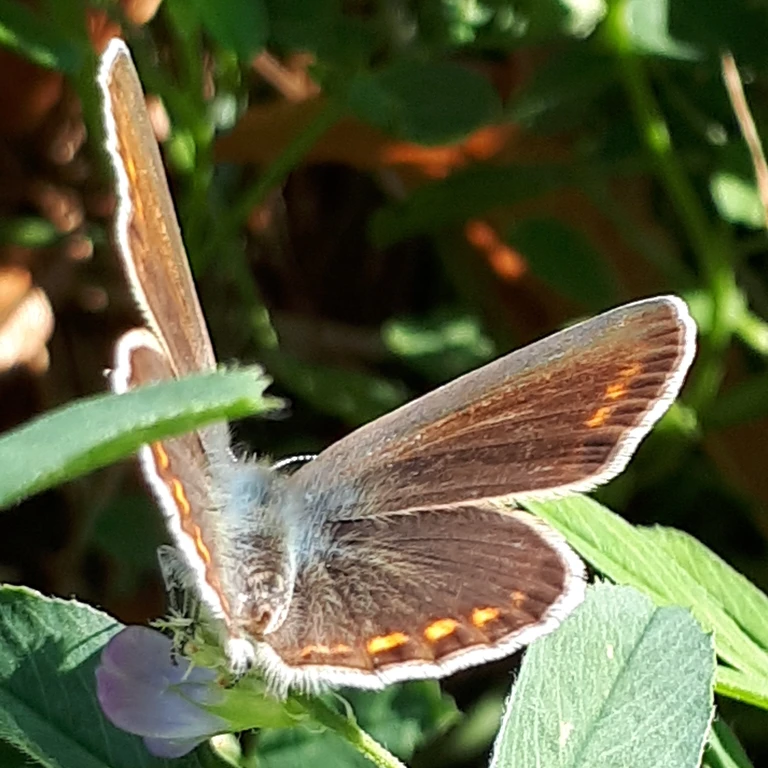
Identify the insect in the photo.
Polyommatus icarus
